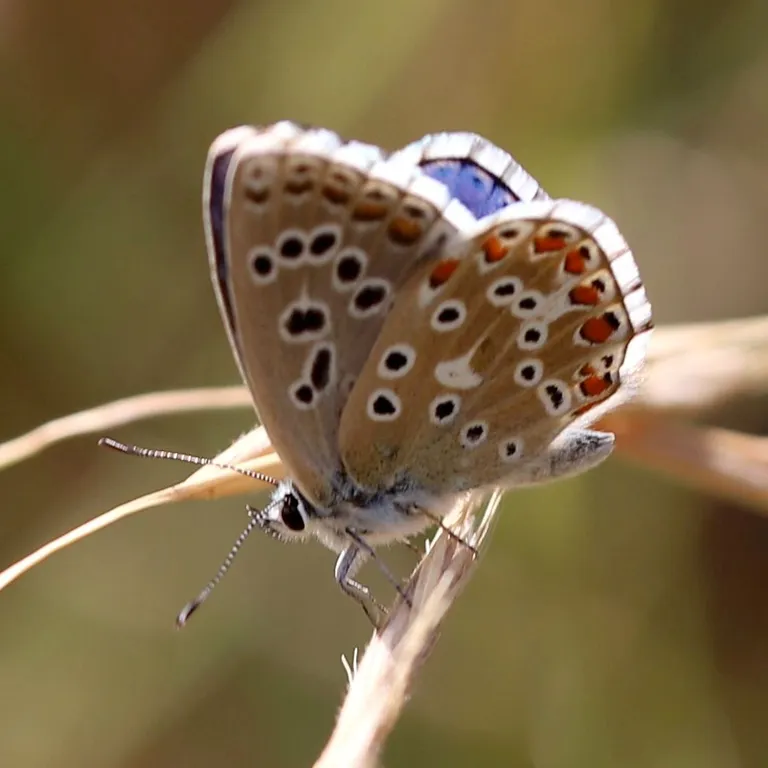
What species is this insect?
Lysandra bellargus
